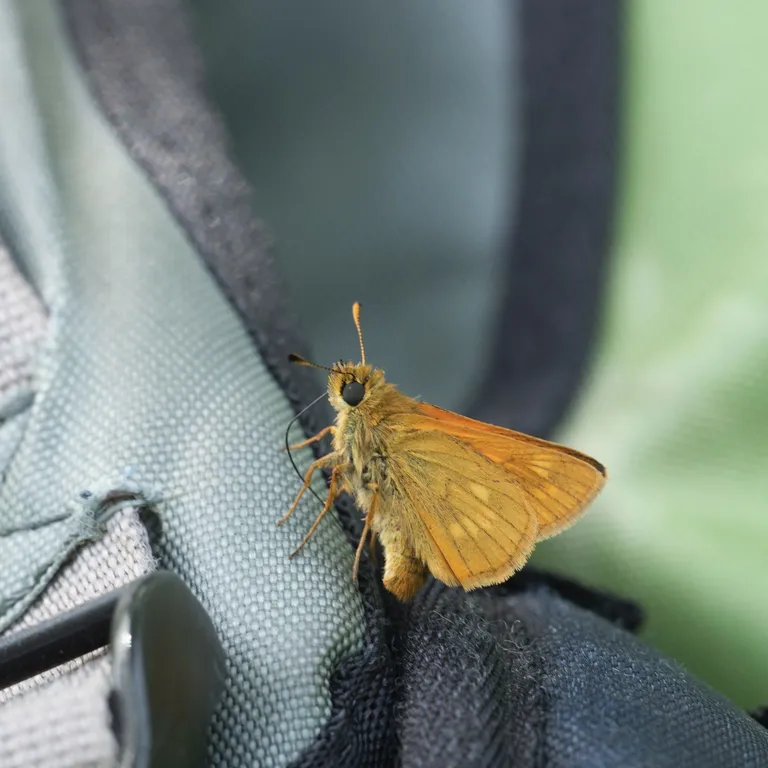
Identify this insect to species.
Ochlodes sylvanus (also Ochlodes venata)
